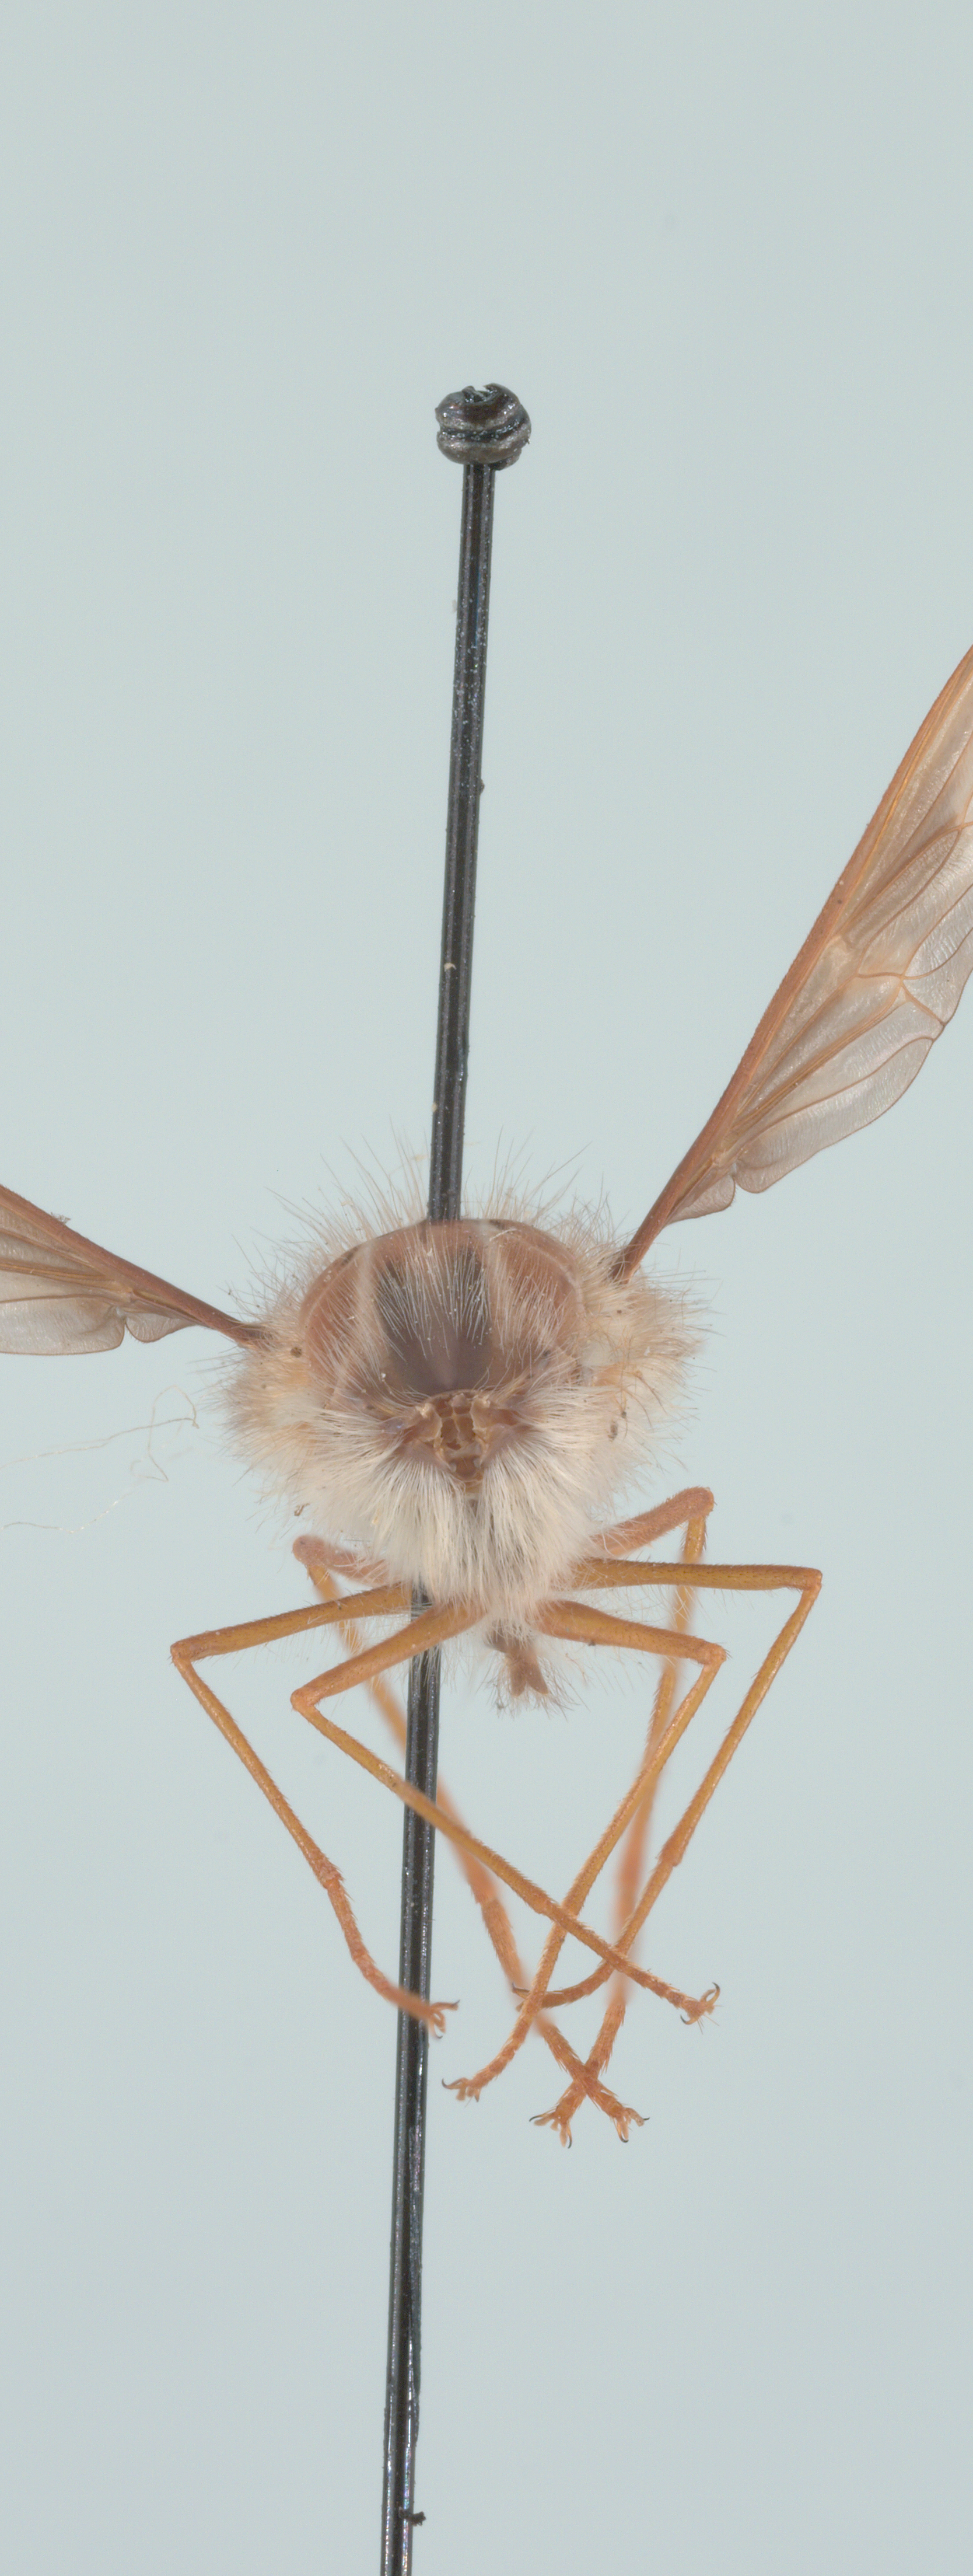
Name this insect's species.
Hirmoneura nubipennis (also Trichophthalma nubipennis)
